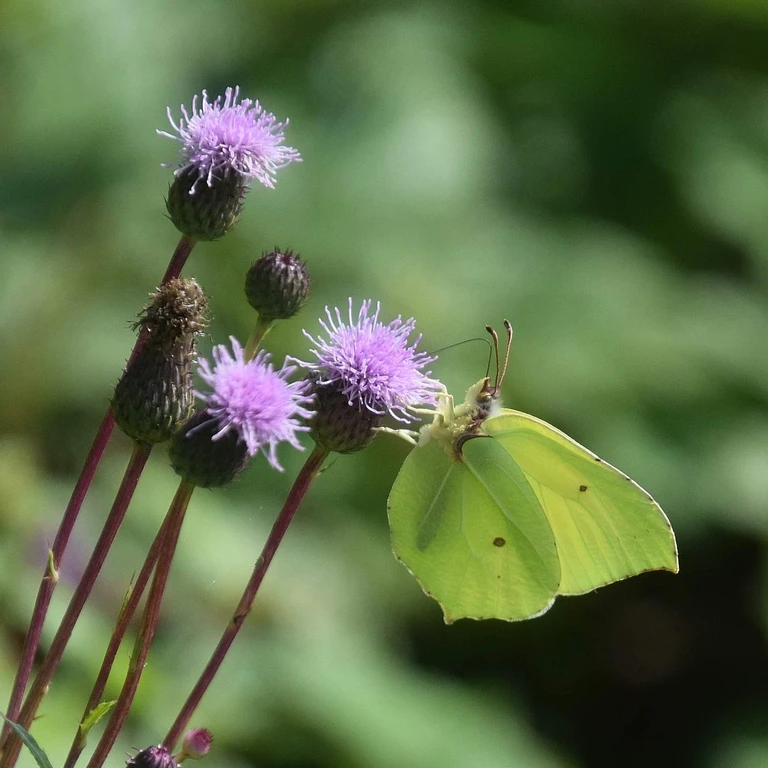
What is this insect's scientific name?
Gonepteryx rhamni
